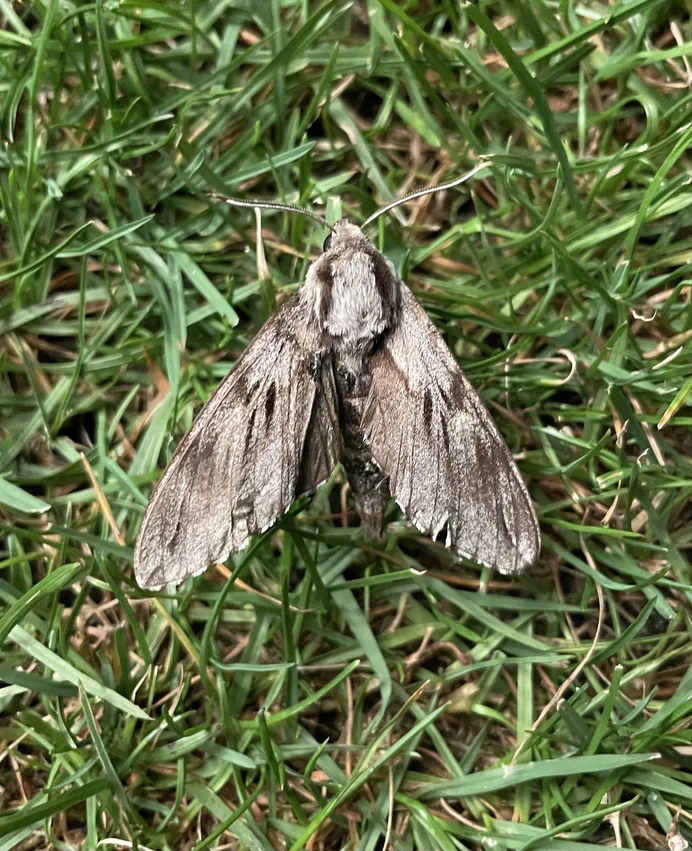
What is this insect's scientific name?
Sphinx pinastri
